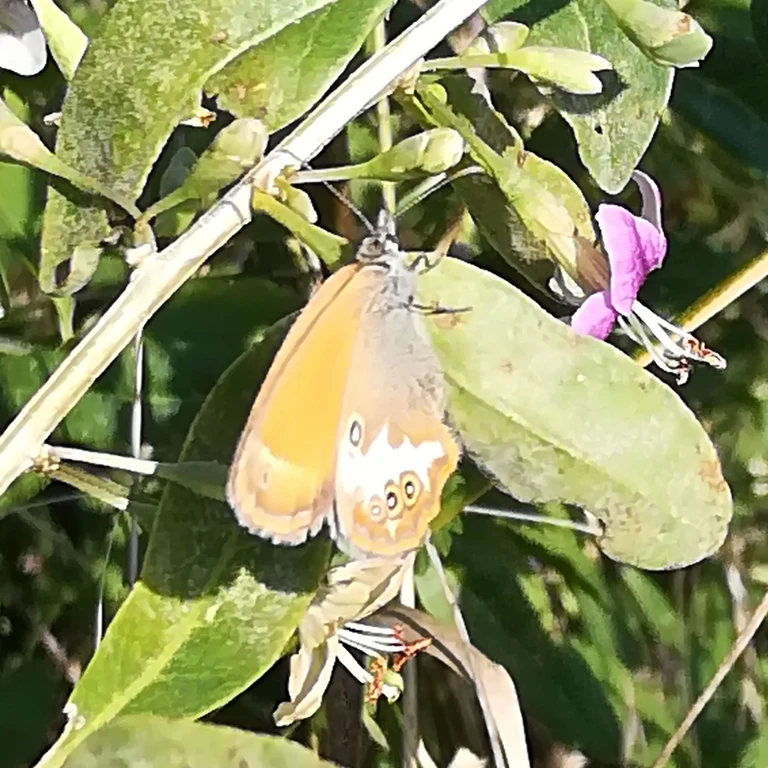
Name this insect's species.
Coenonympha arcania
